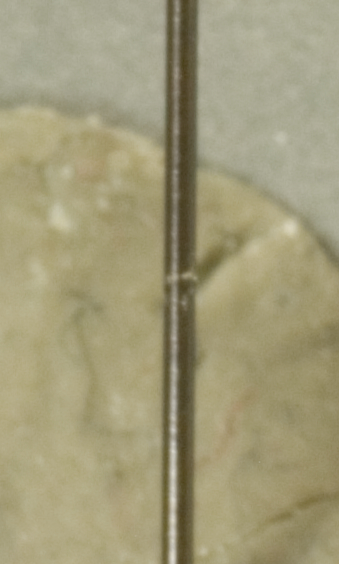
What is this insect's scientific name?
Elasmopheidole subaberrans
